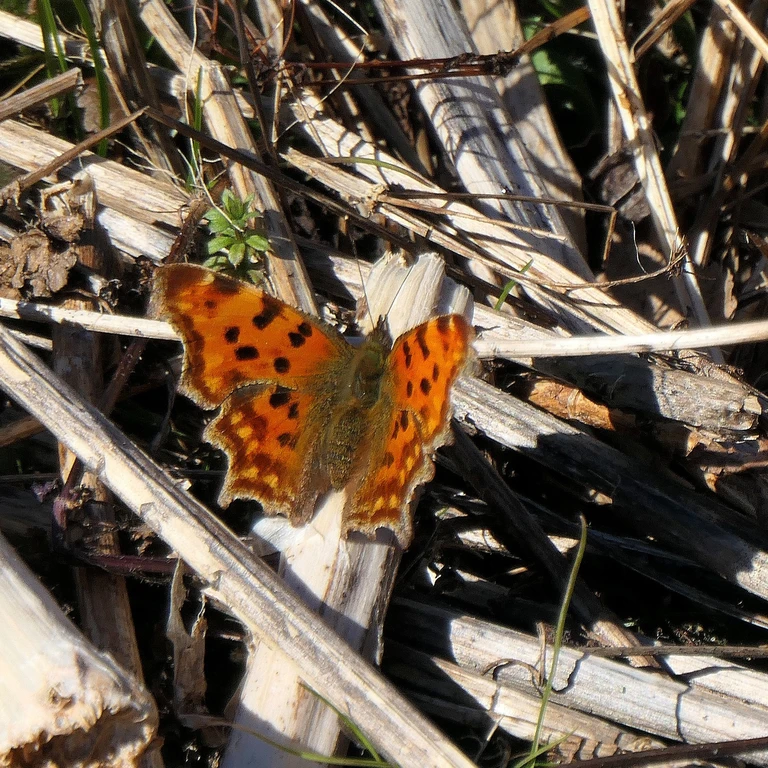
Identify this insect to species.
Polygonia c-album
